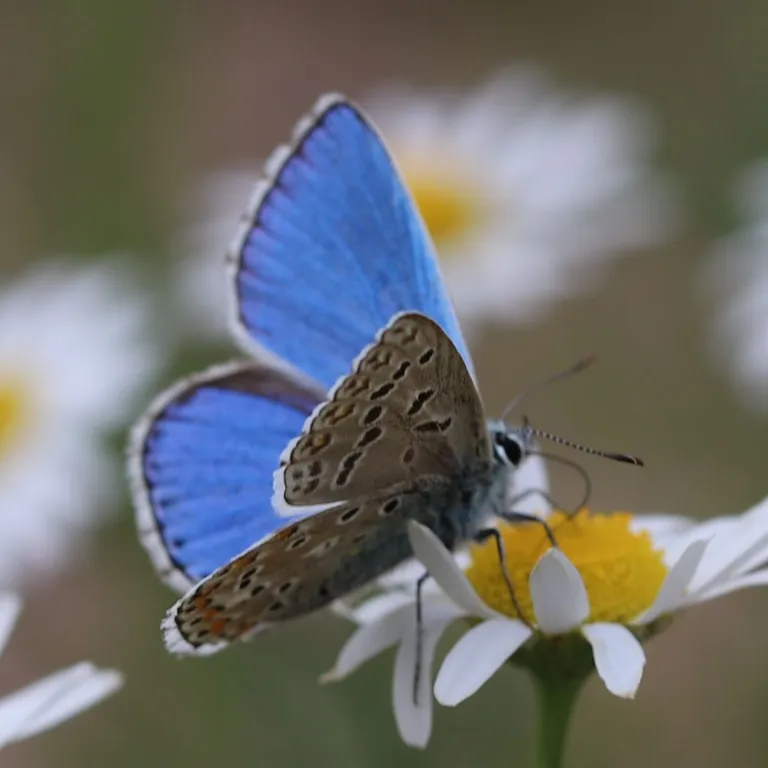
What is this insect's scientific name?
Lysandra bellargus
